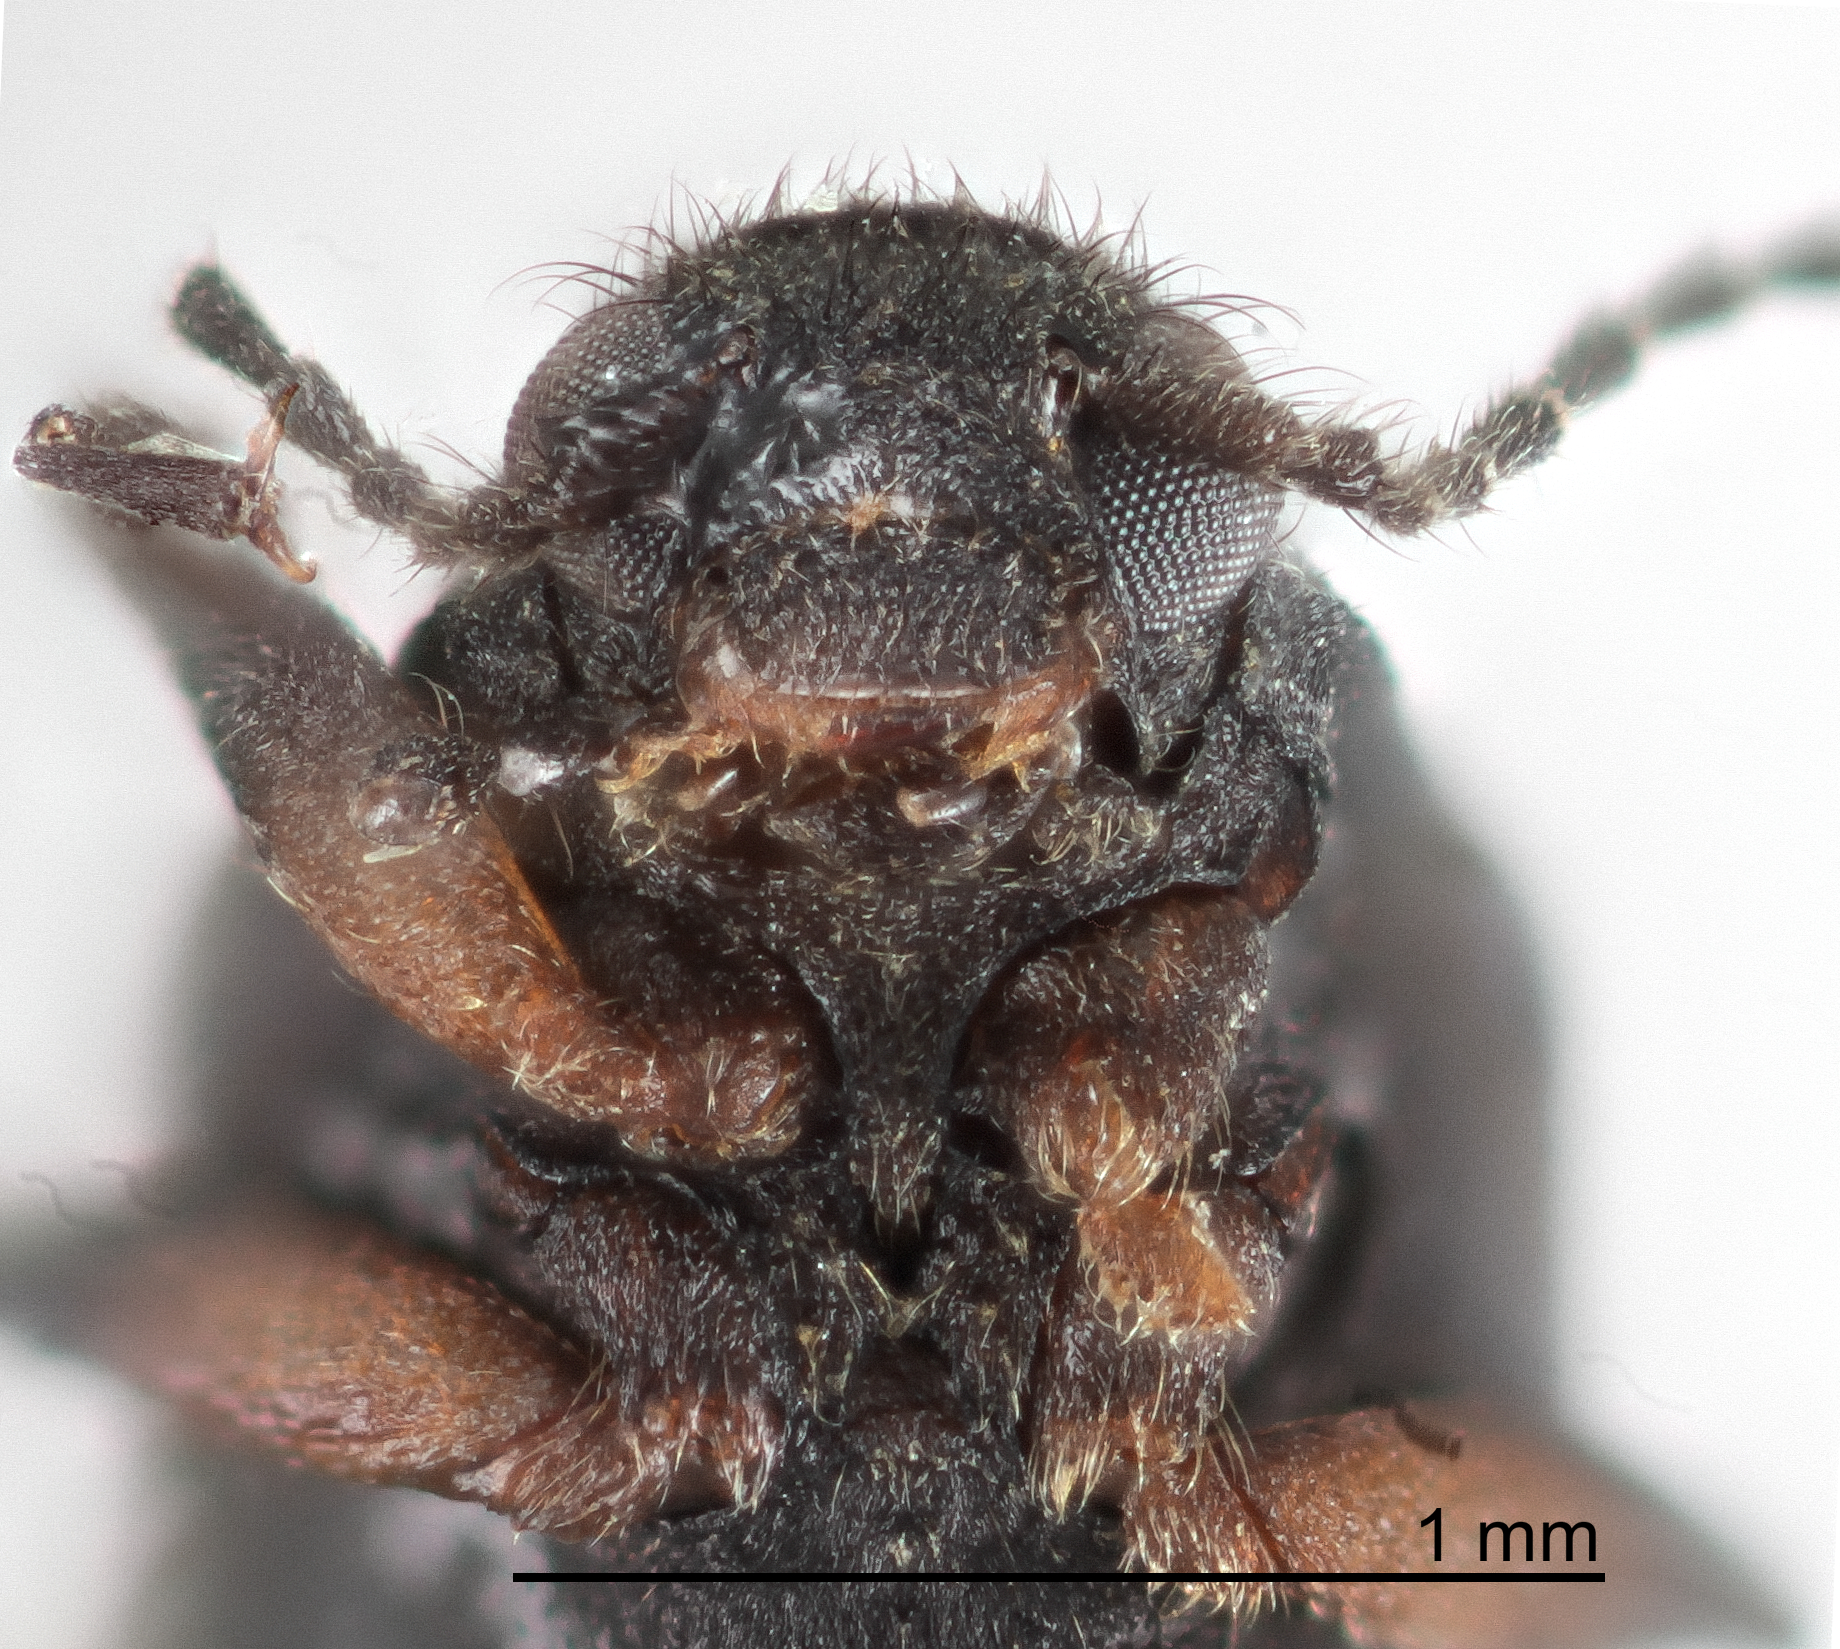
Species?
Hydora annectens
